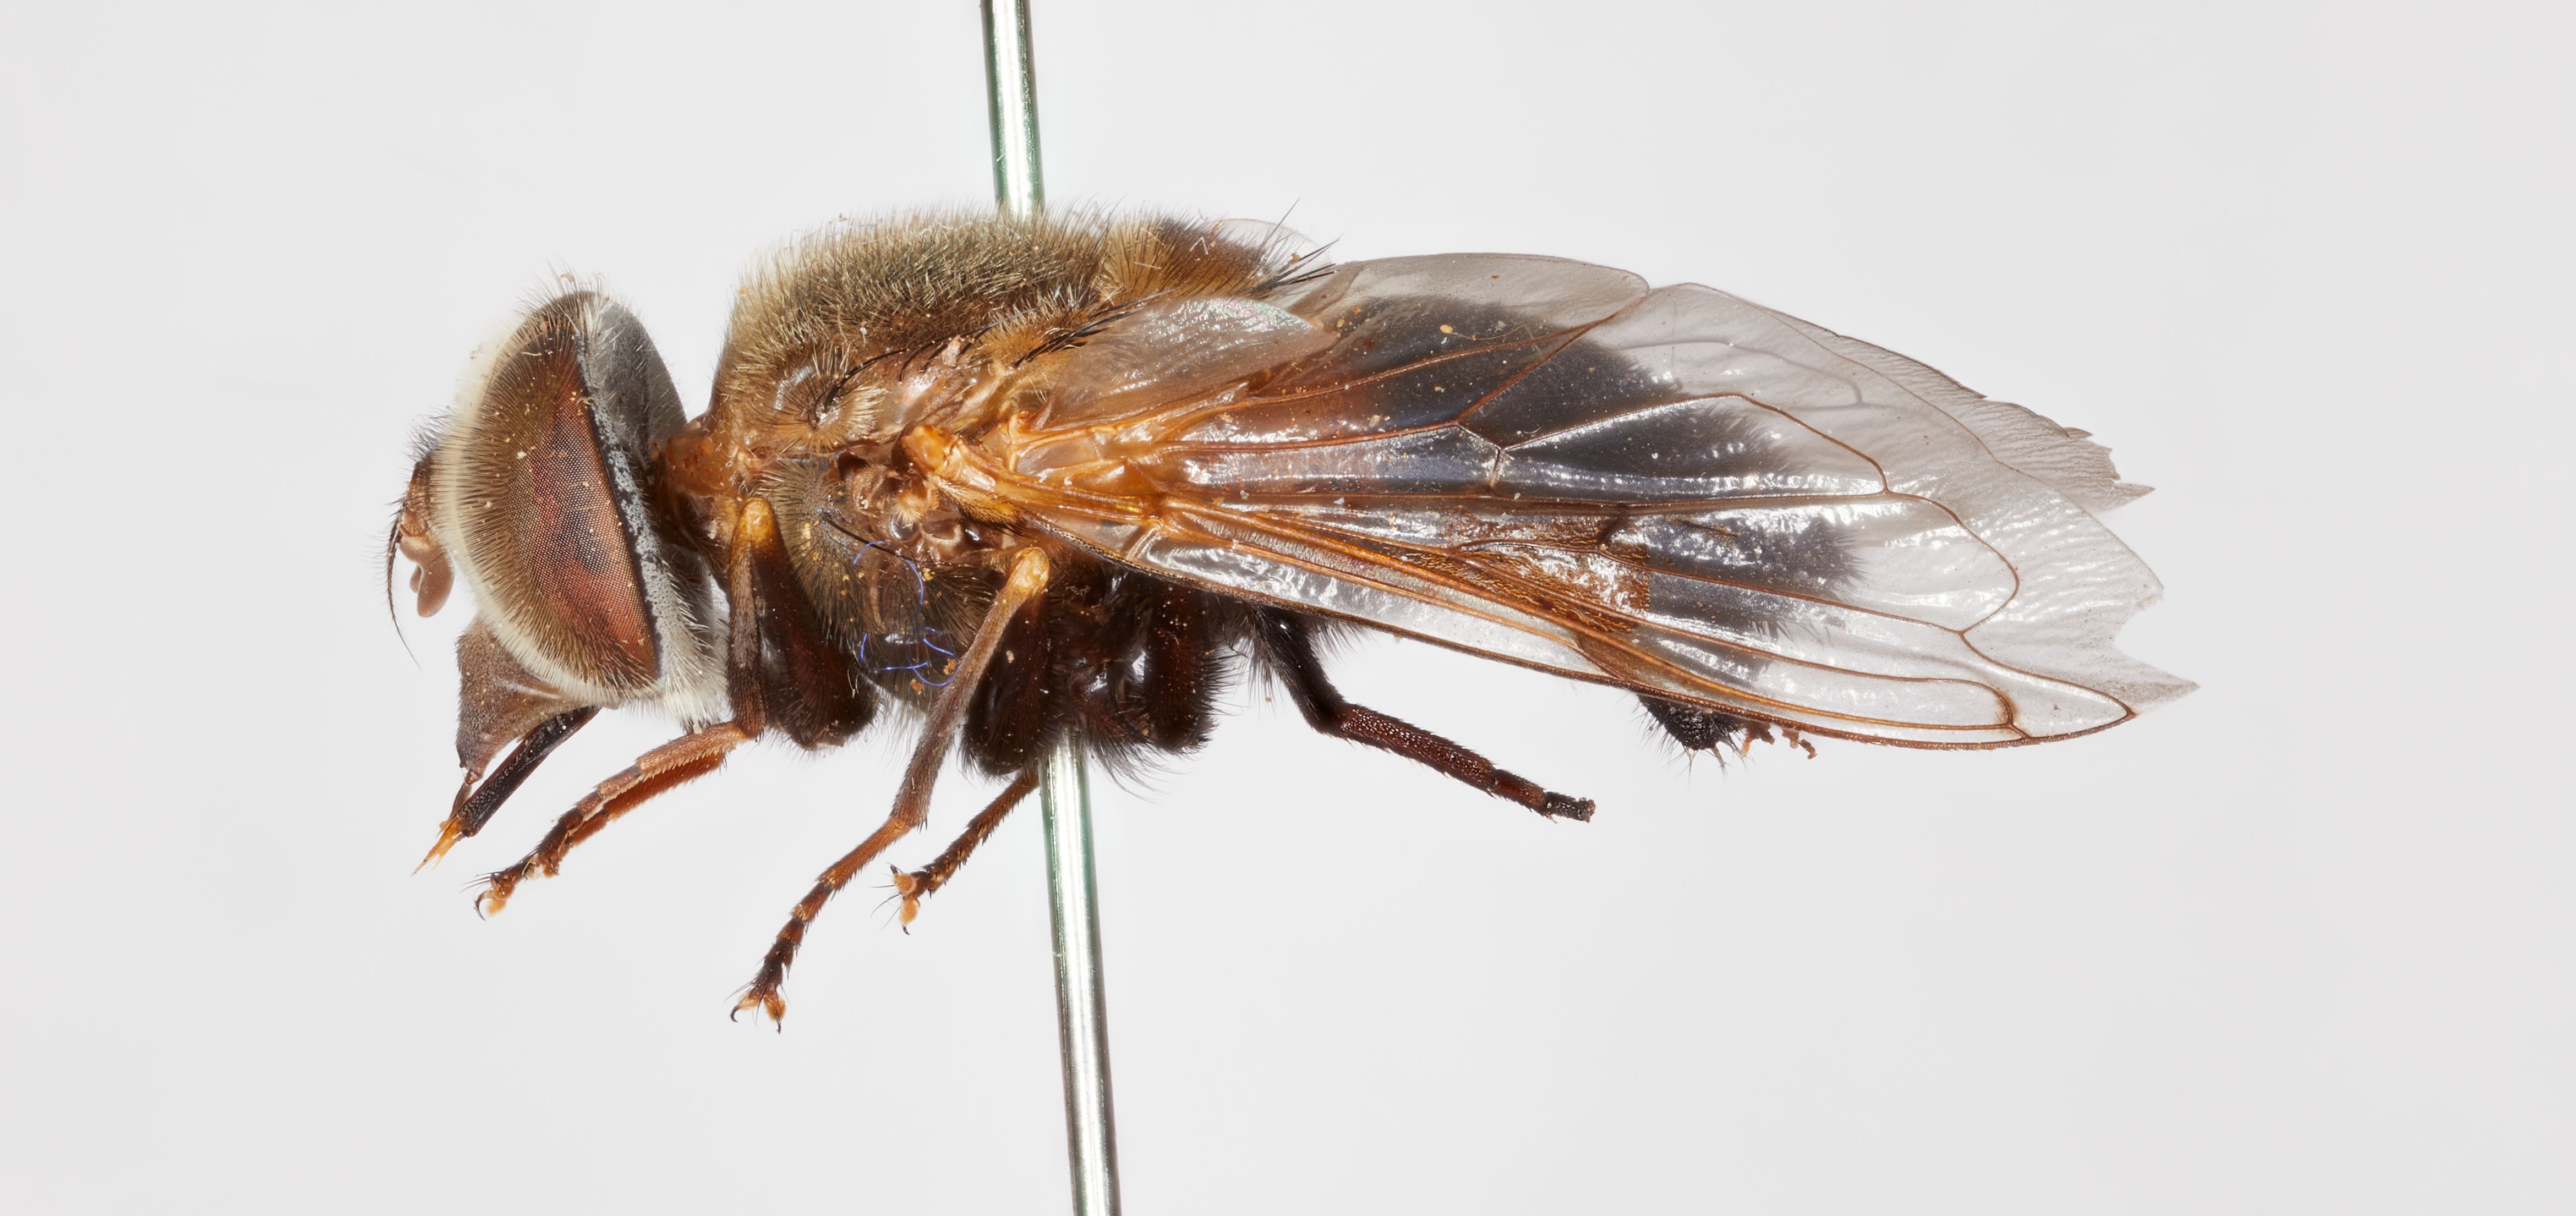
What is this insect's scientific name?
Copestylum hispaniolae
